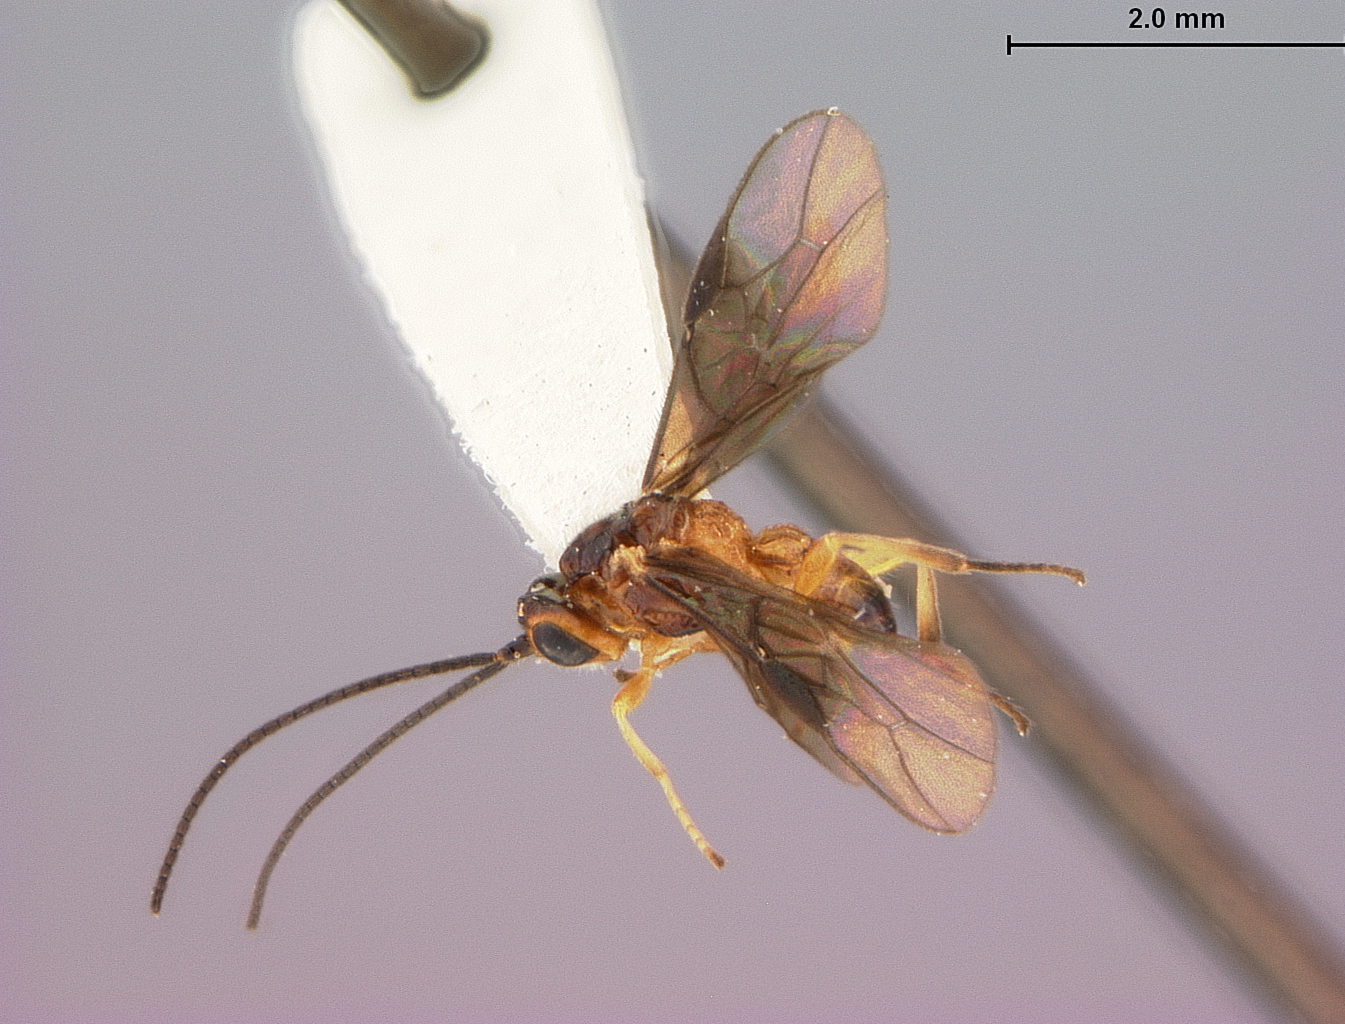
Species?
Opius hemifuscus
